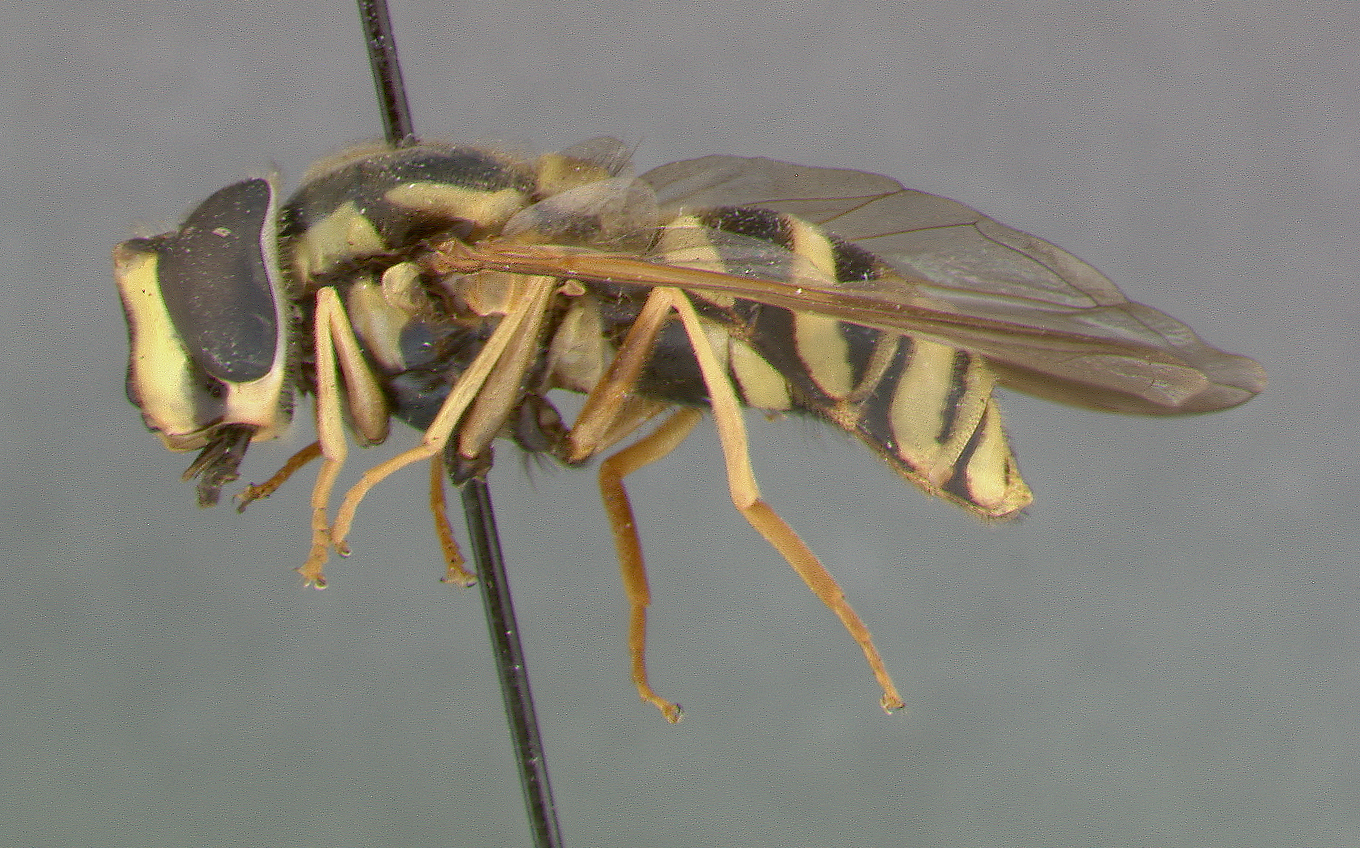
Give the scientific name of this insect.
Chrysotoxum coloradense
